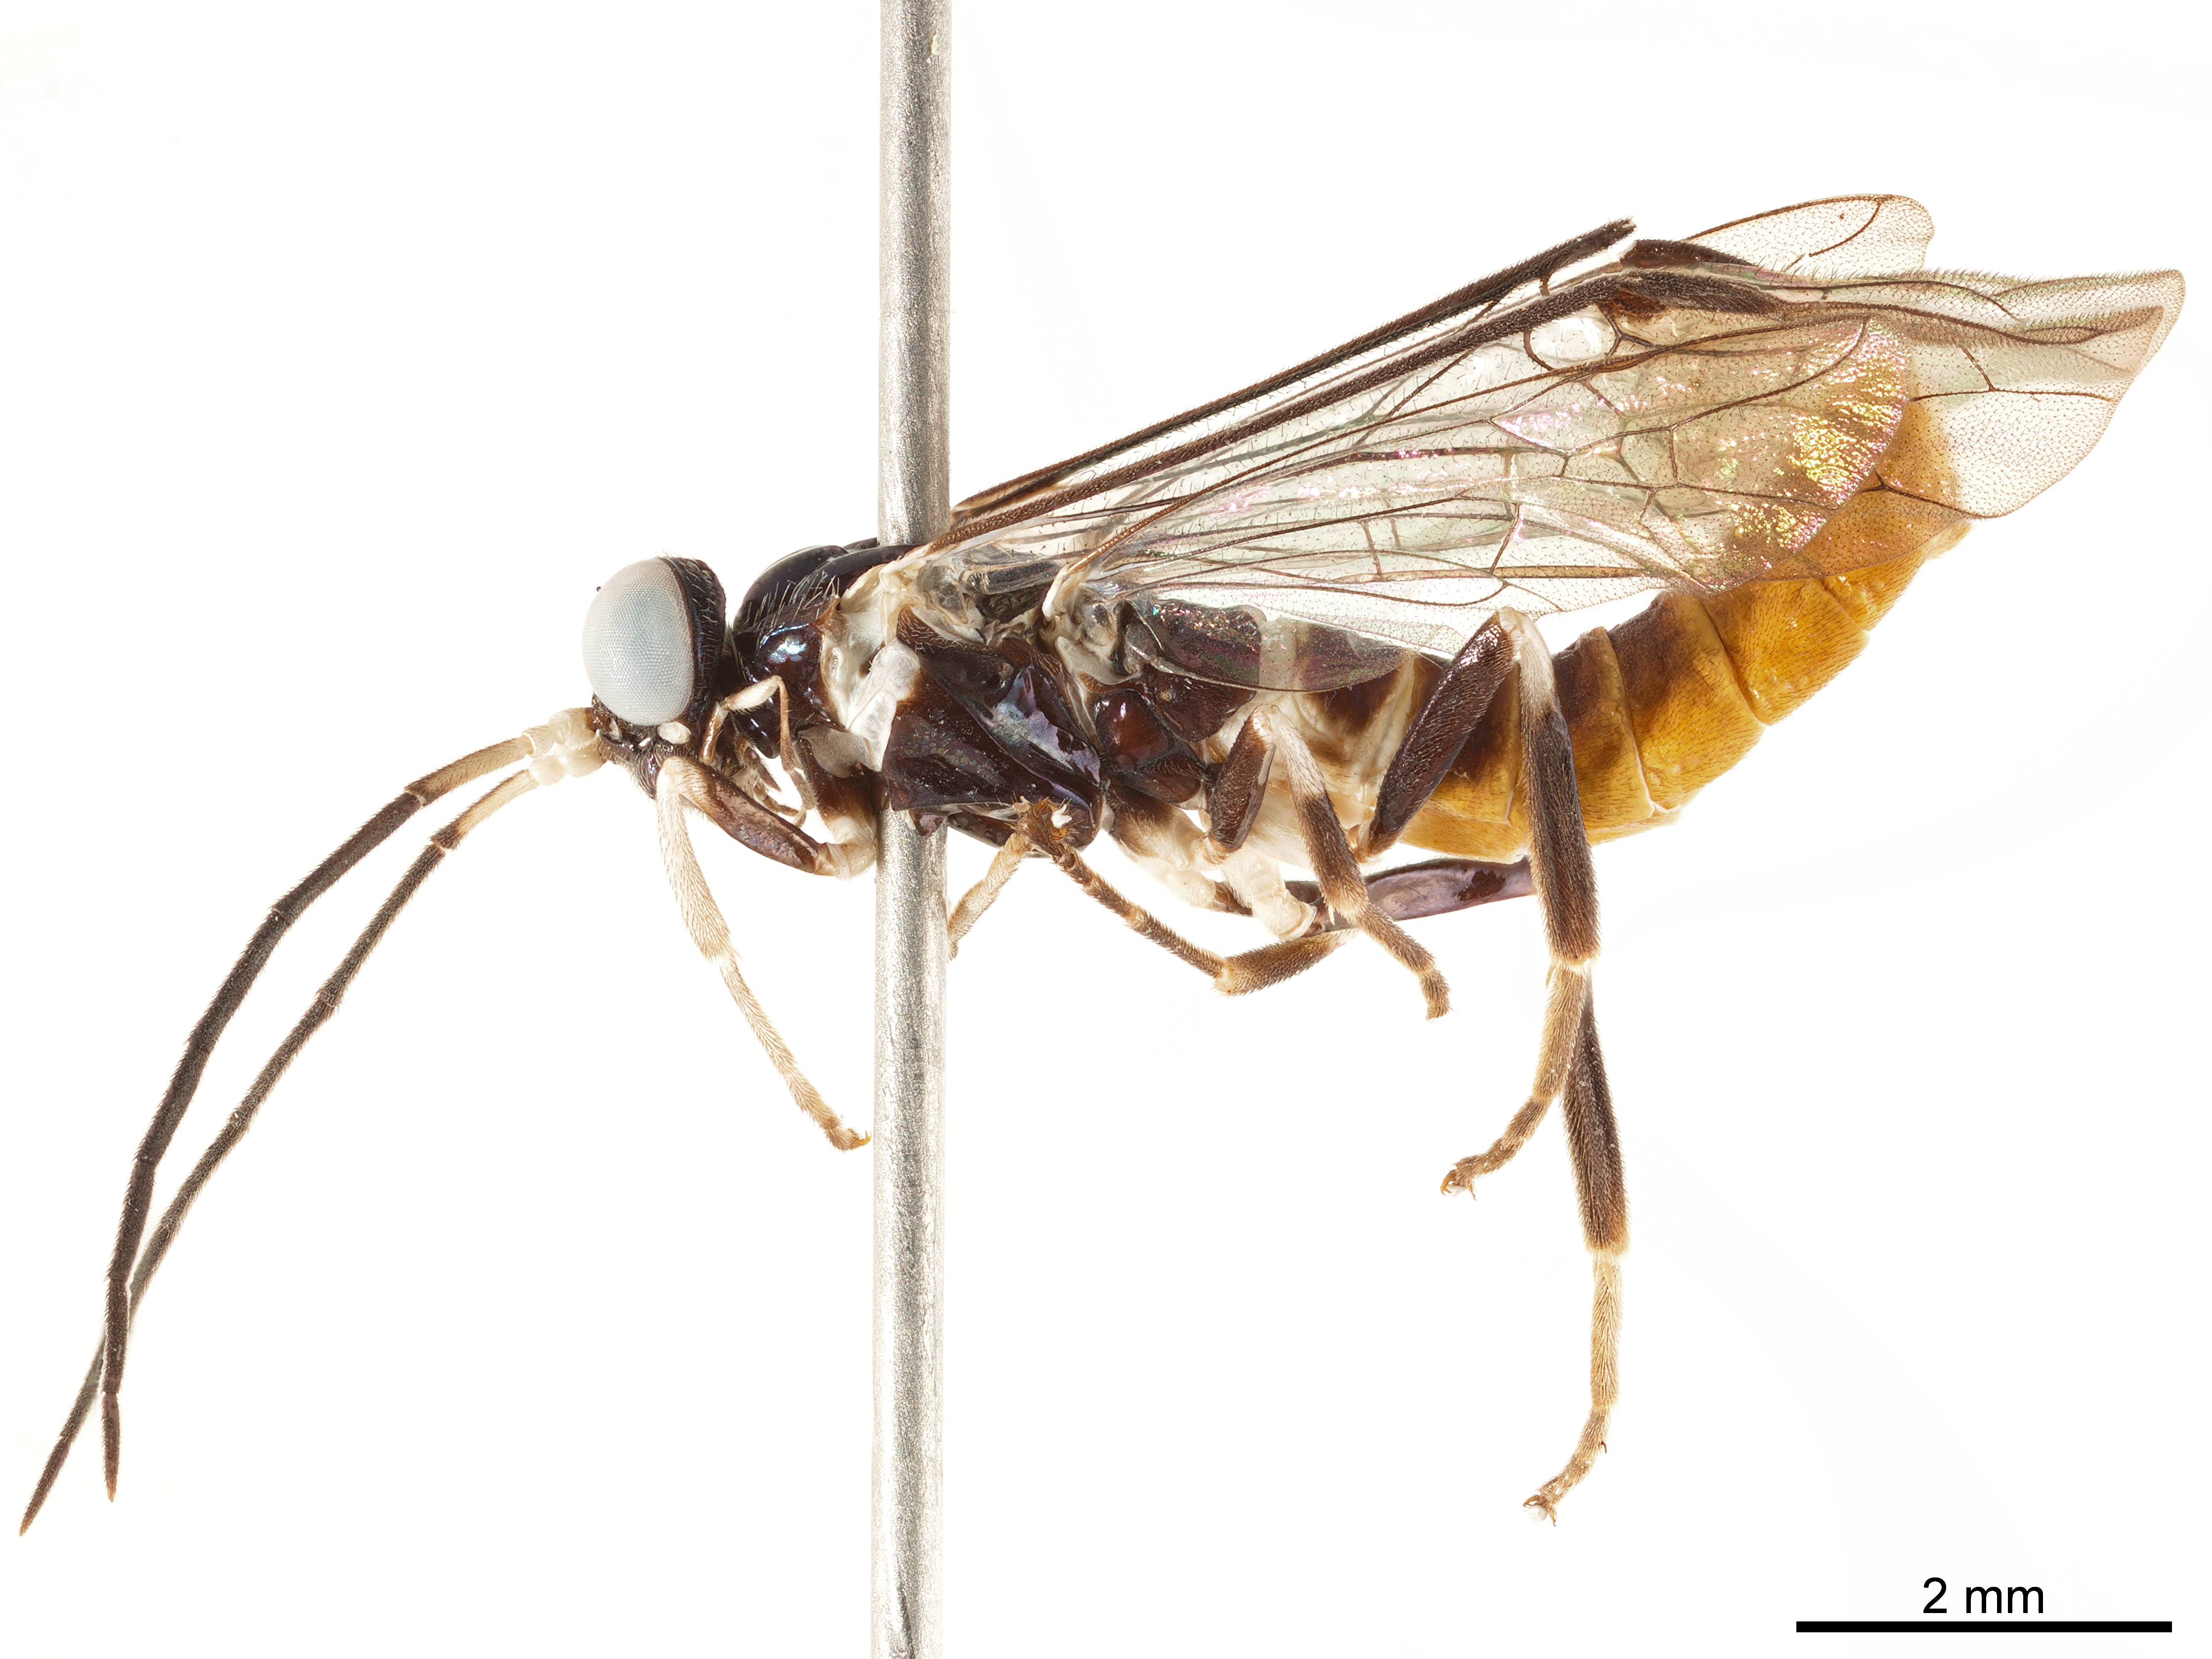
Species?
Canonias rufiventris
